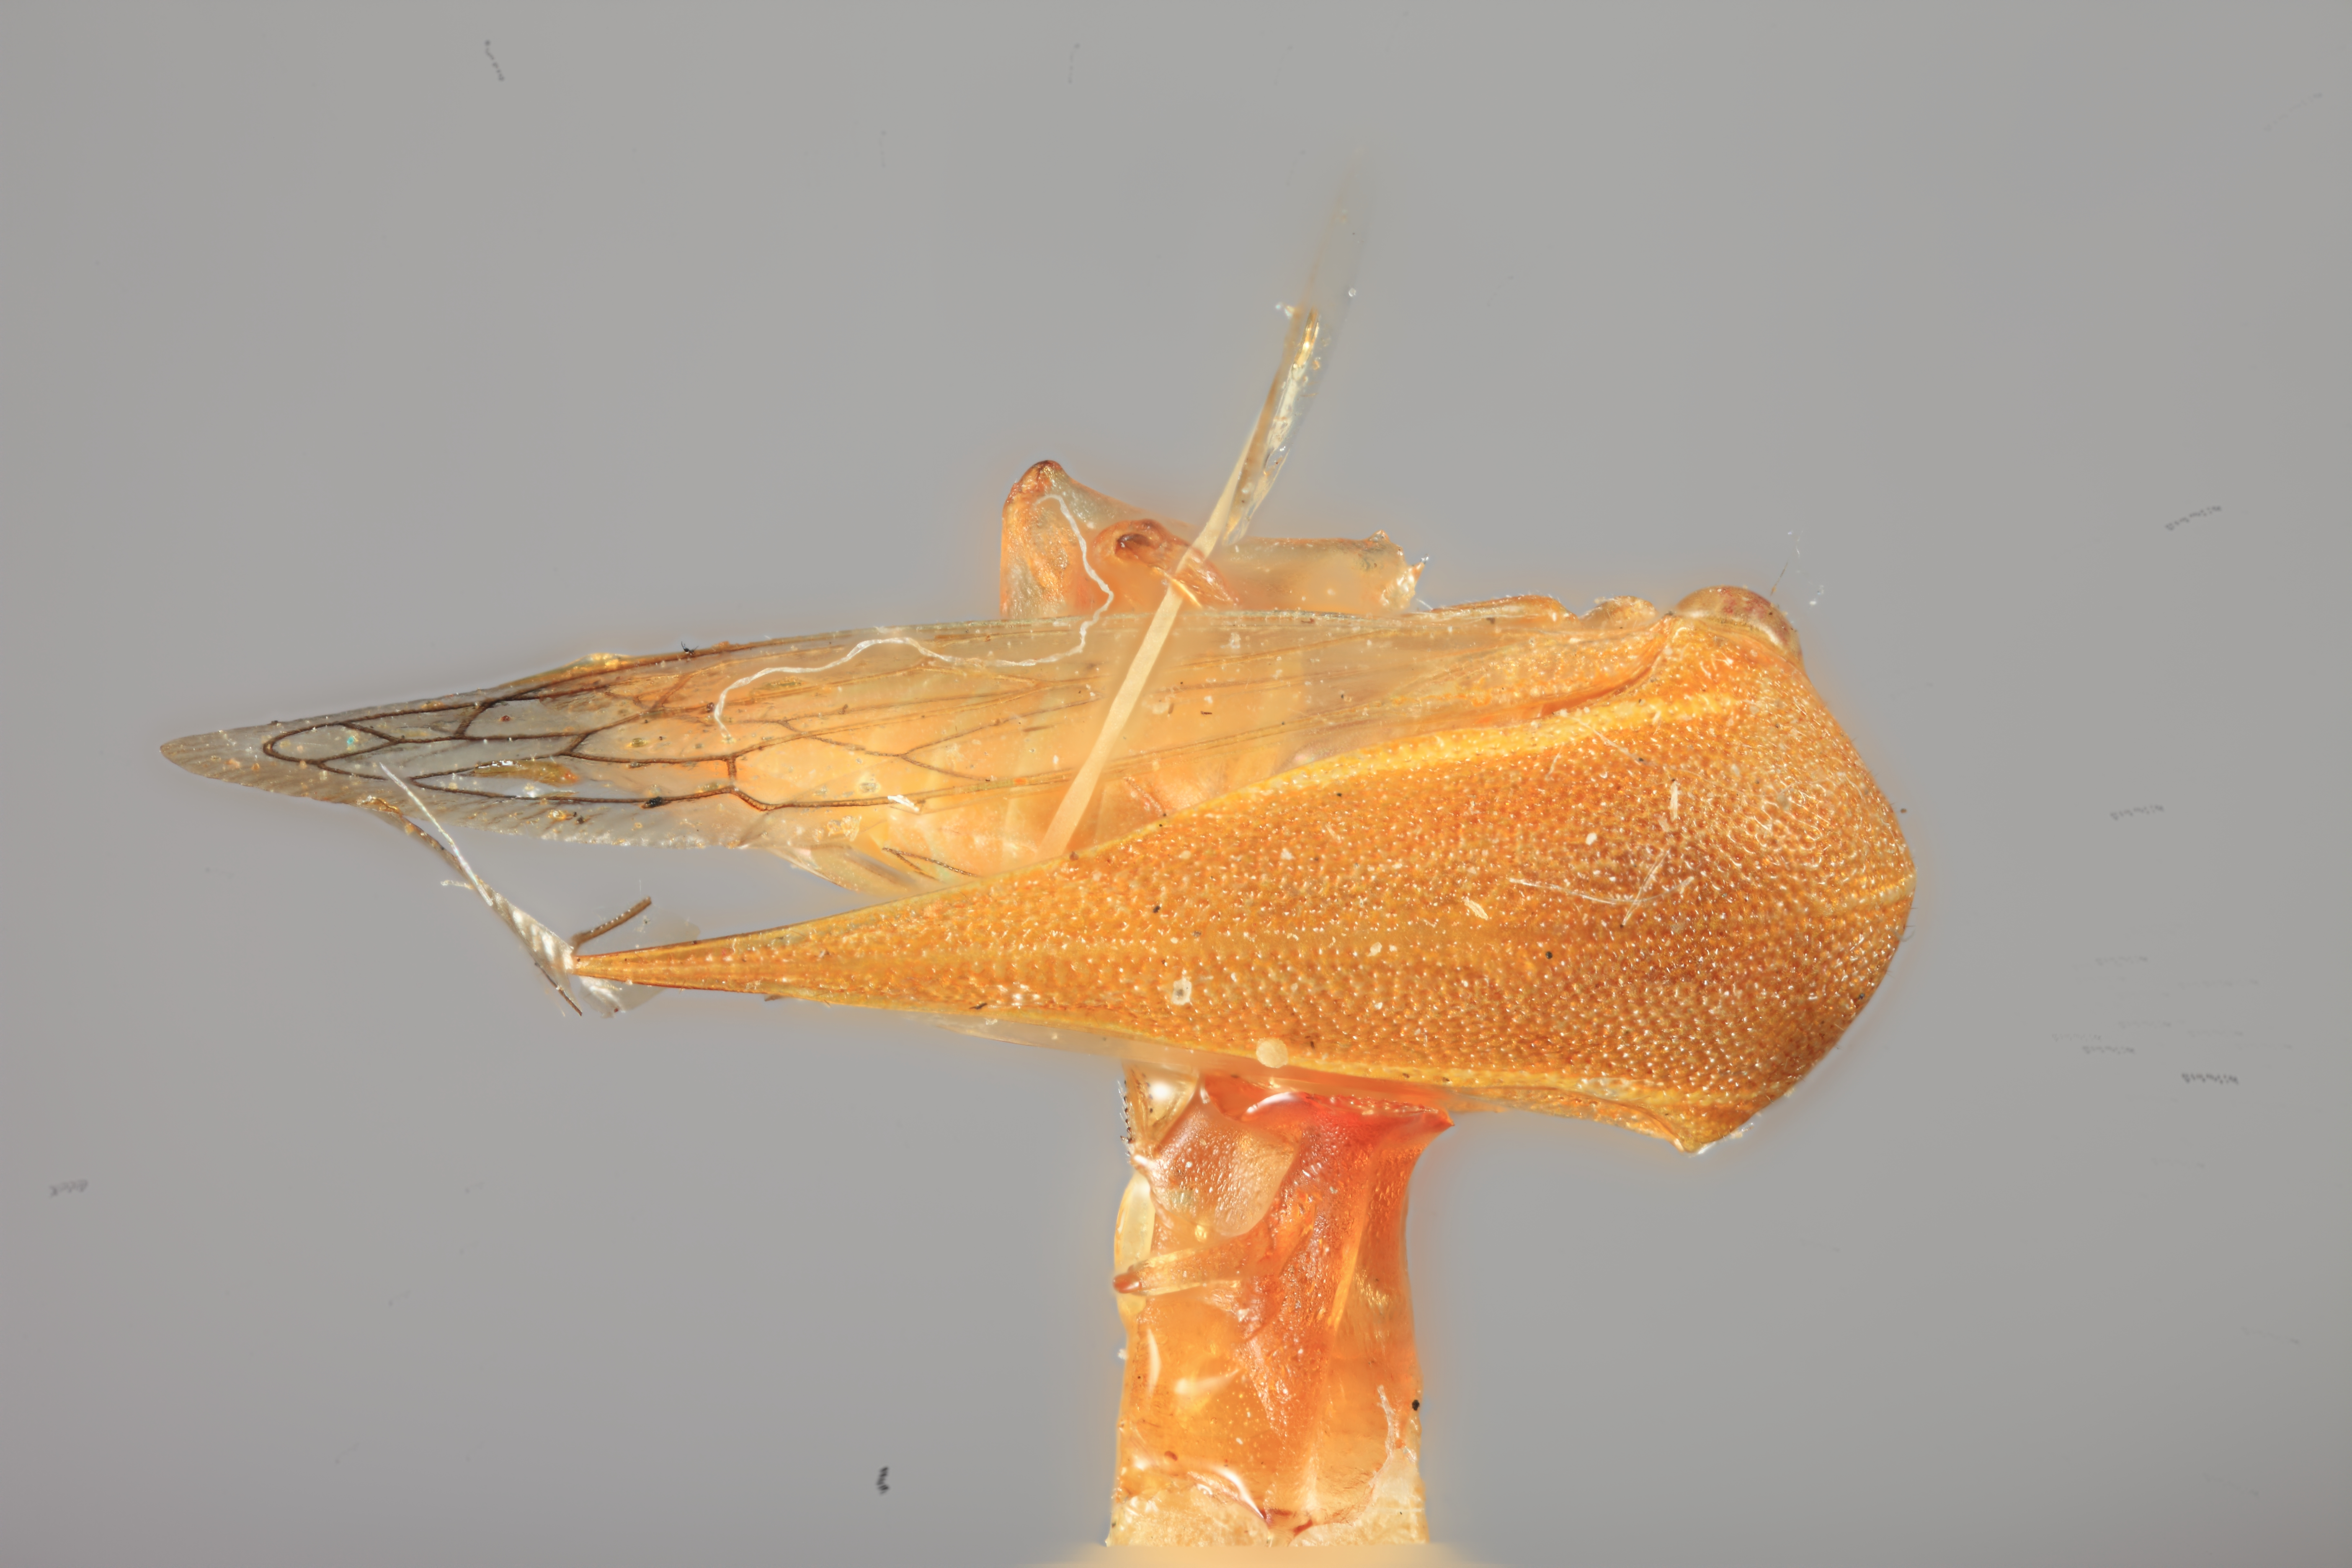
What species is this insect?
Stictolobus delongi
